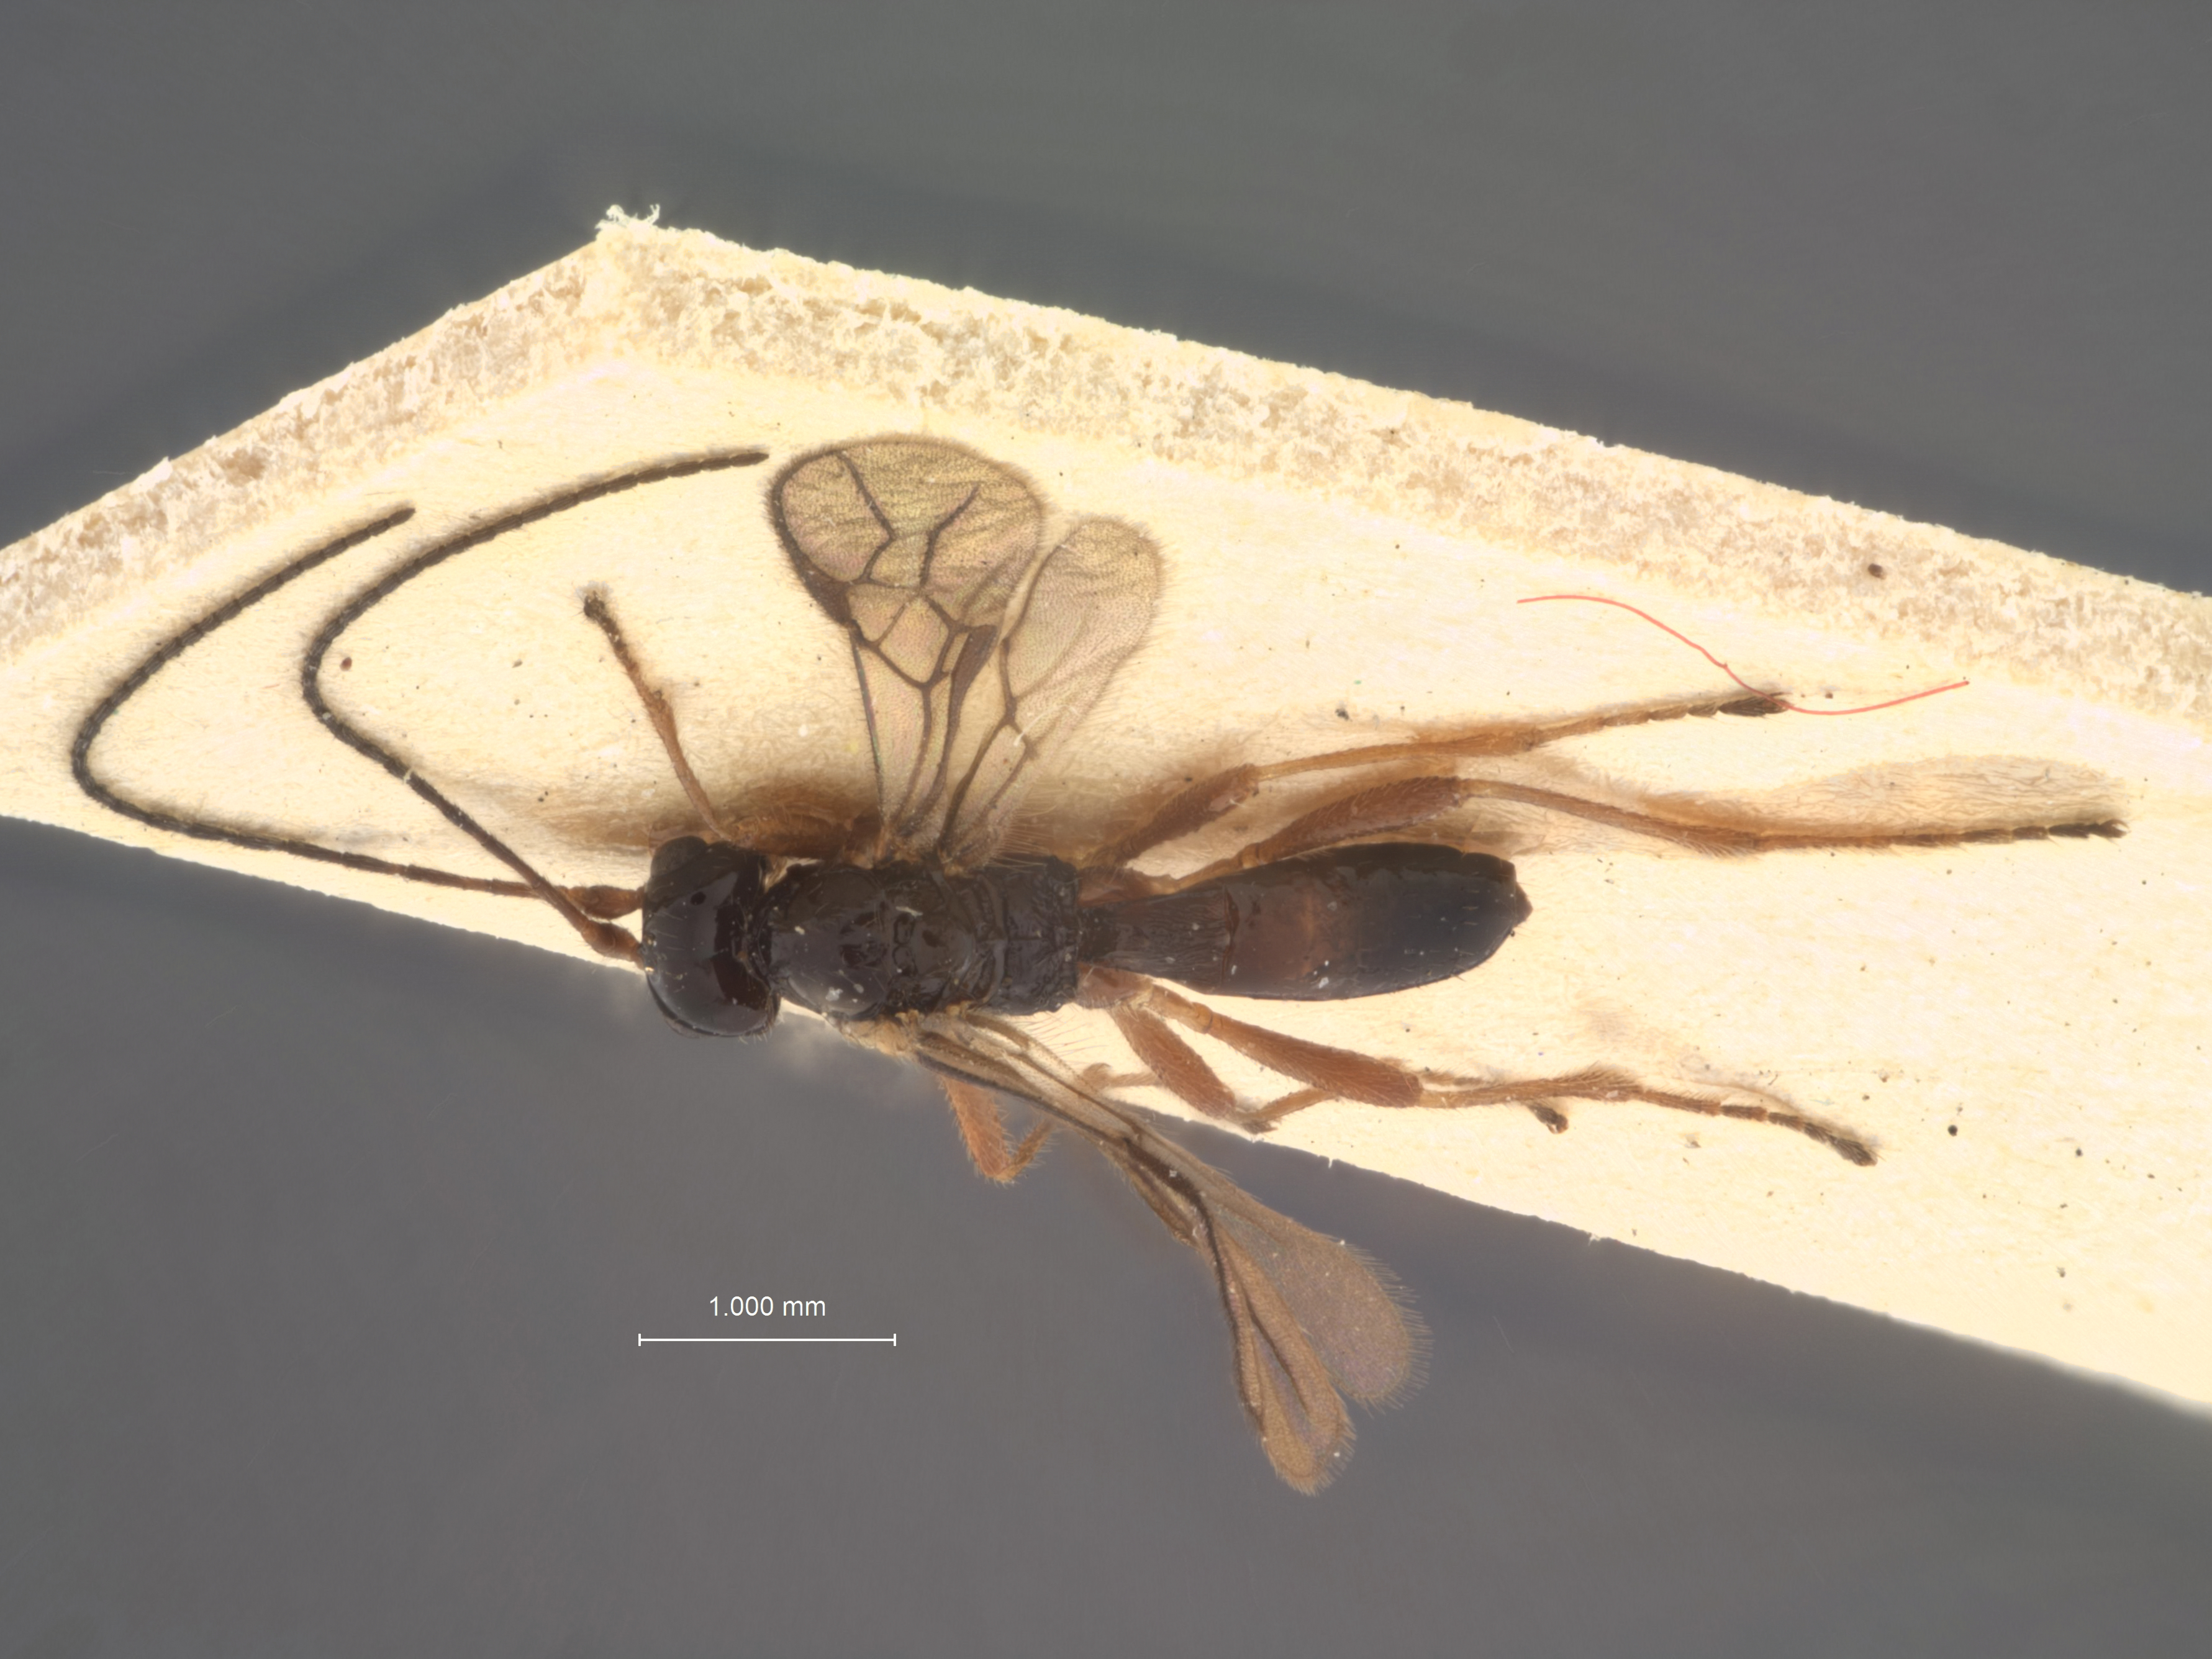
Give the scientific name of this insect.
Phaenocarpa nimia
